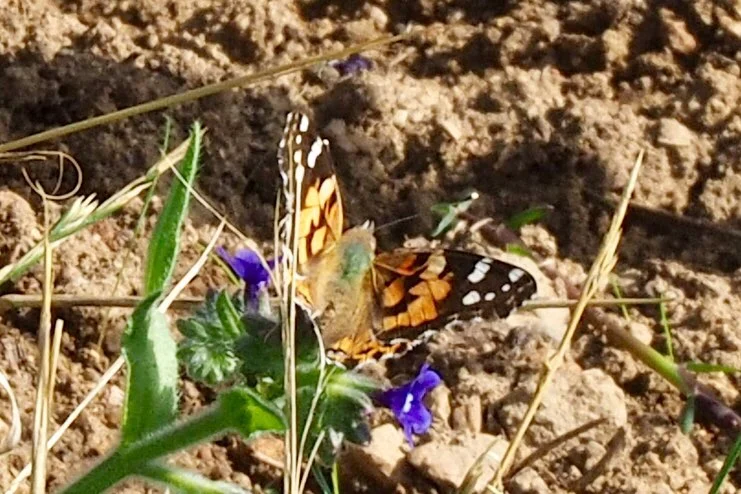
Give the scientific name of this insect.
Vanessa cardui
